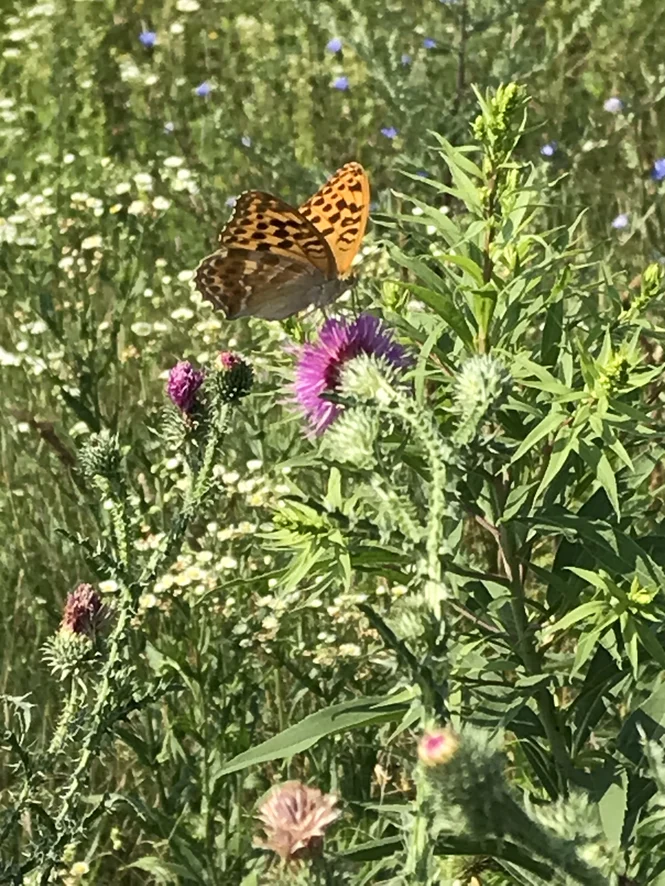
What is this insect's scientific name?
Argynnis paphia
